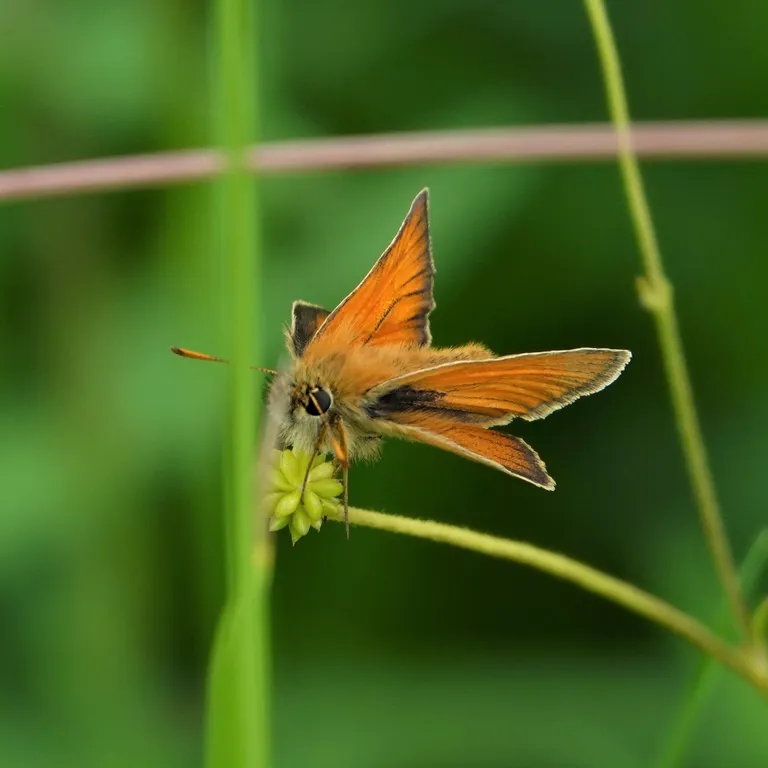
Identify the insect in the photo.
Thymelicus sylvestris
